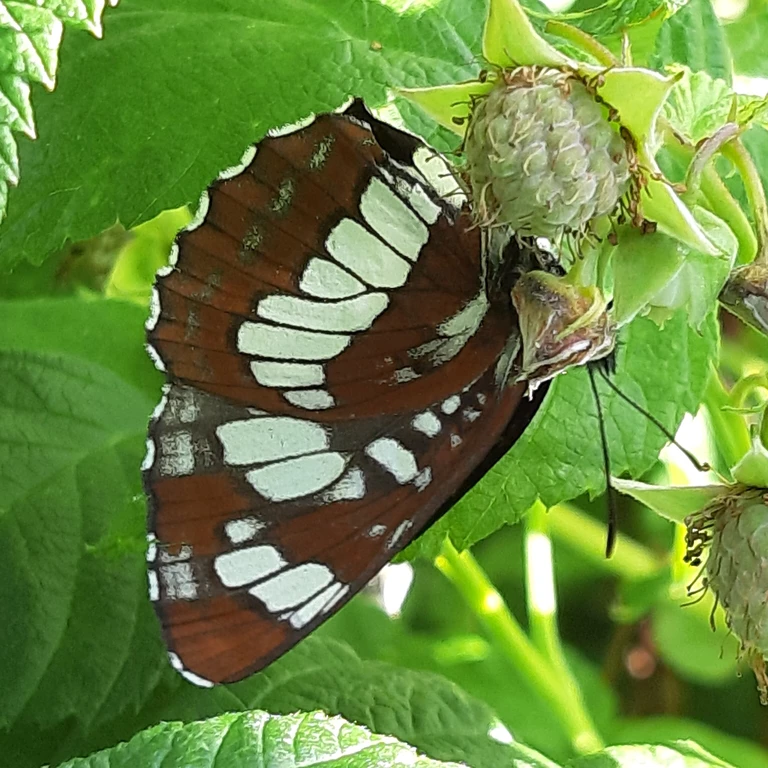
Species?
Neptis rivularis
